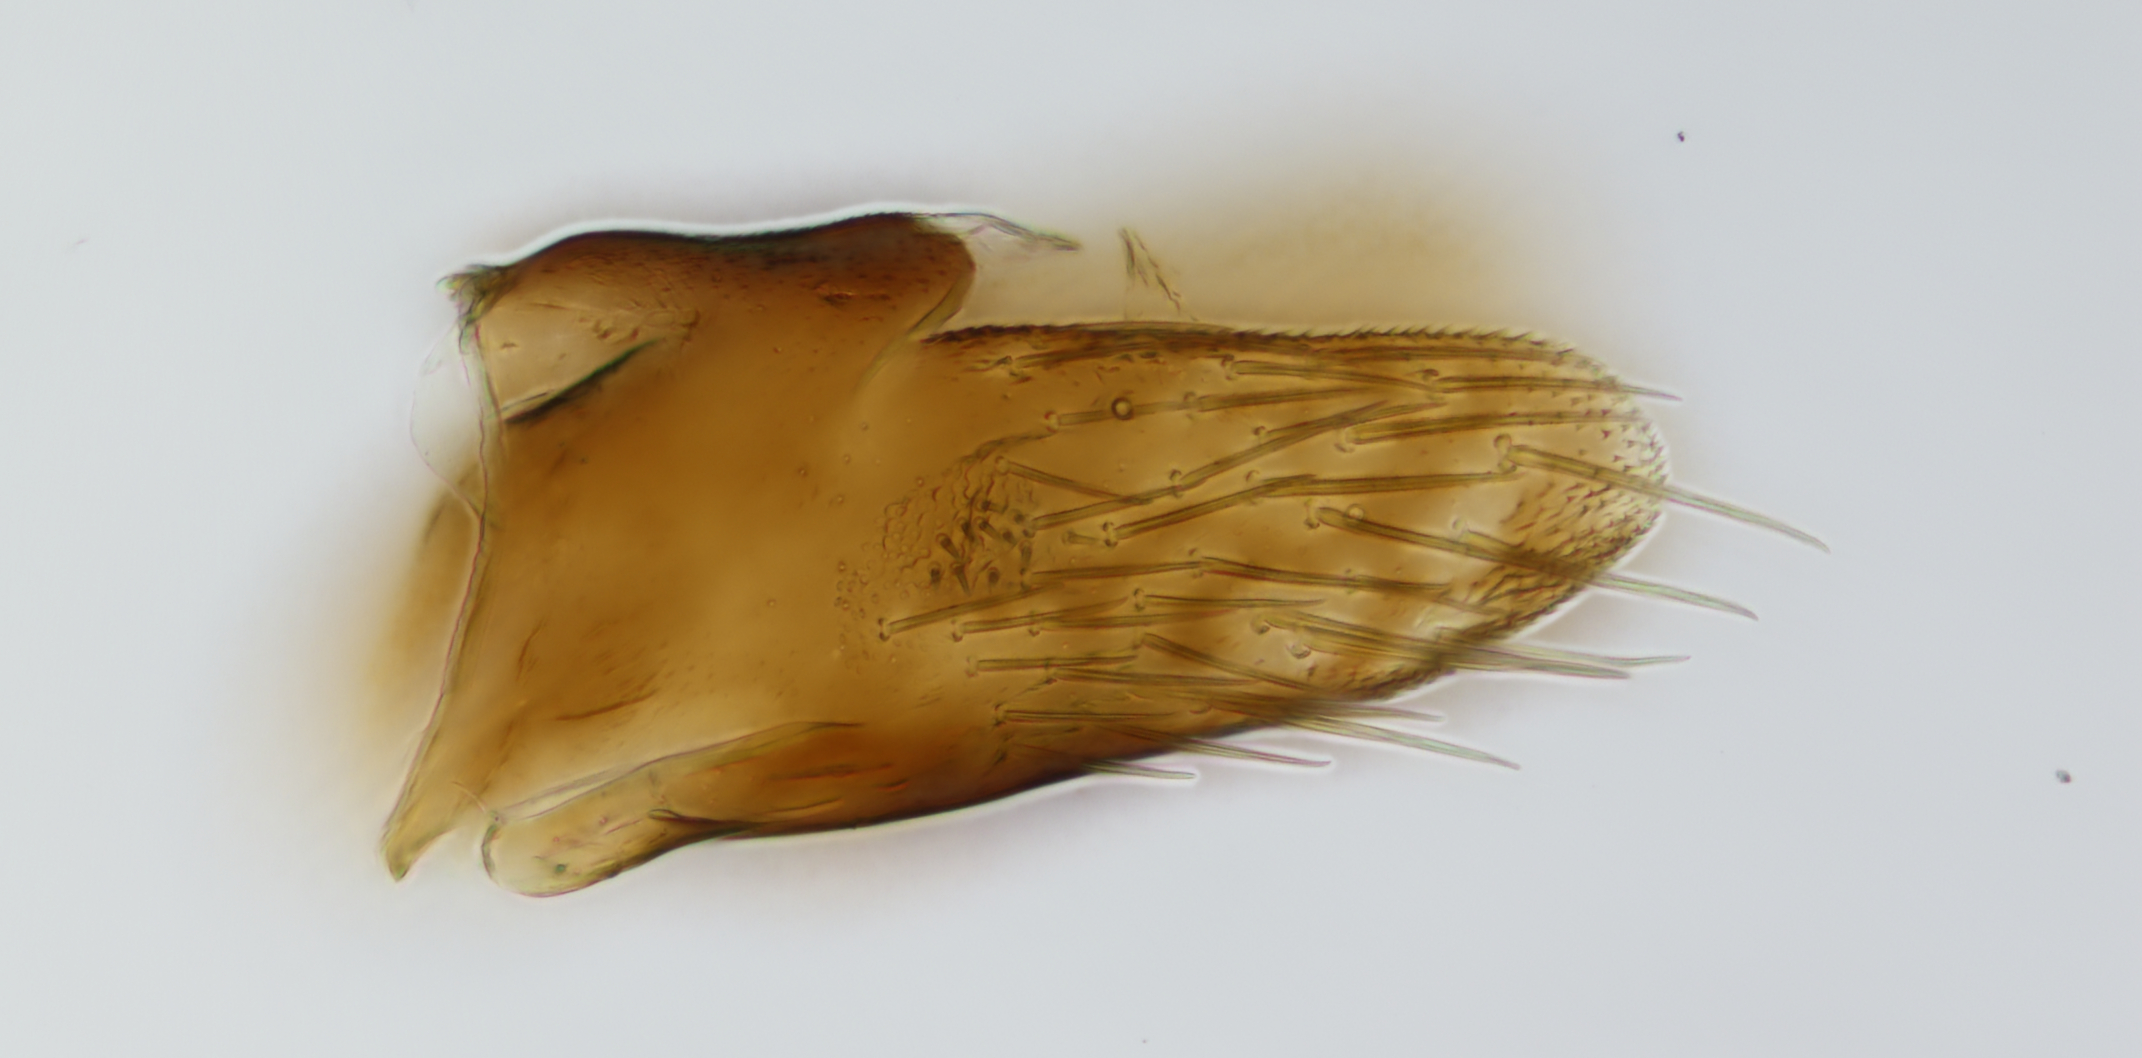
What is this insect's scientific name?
Scaphytopius andromus
